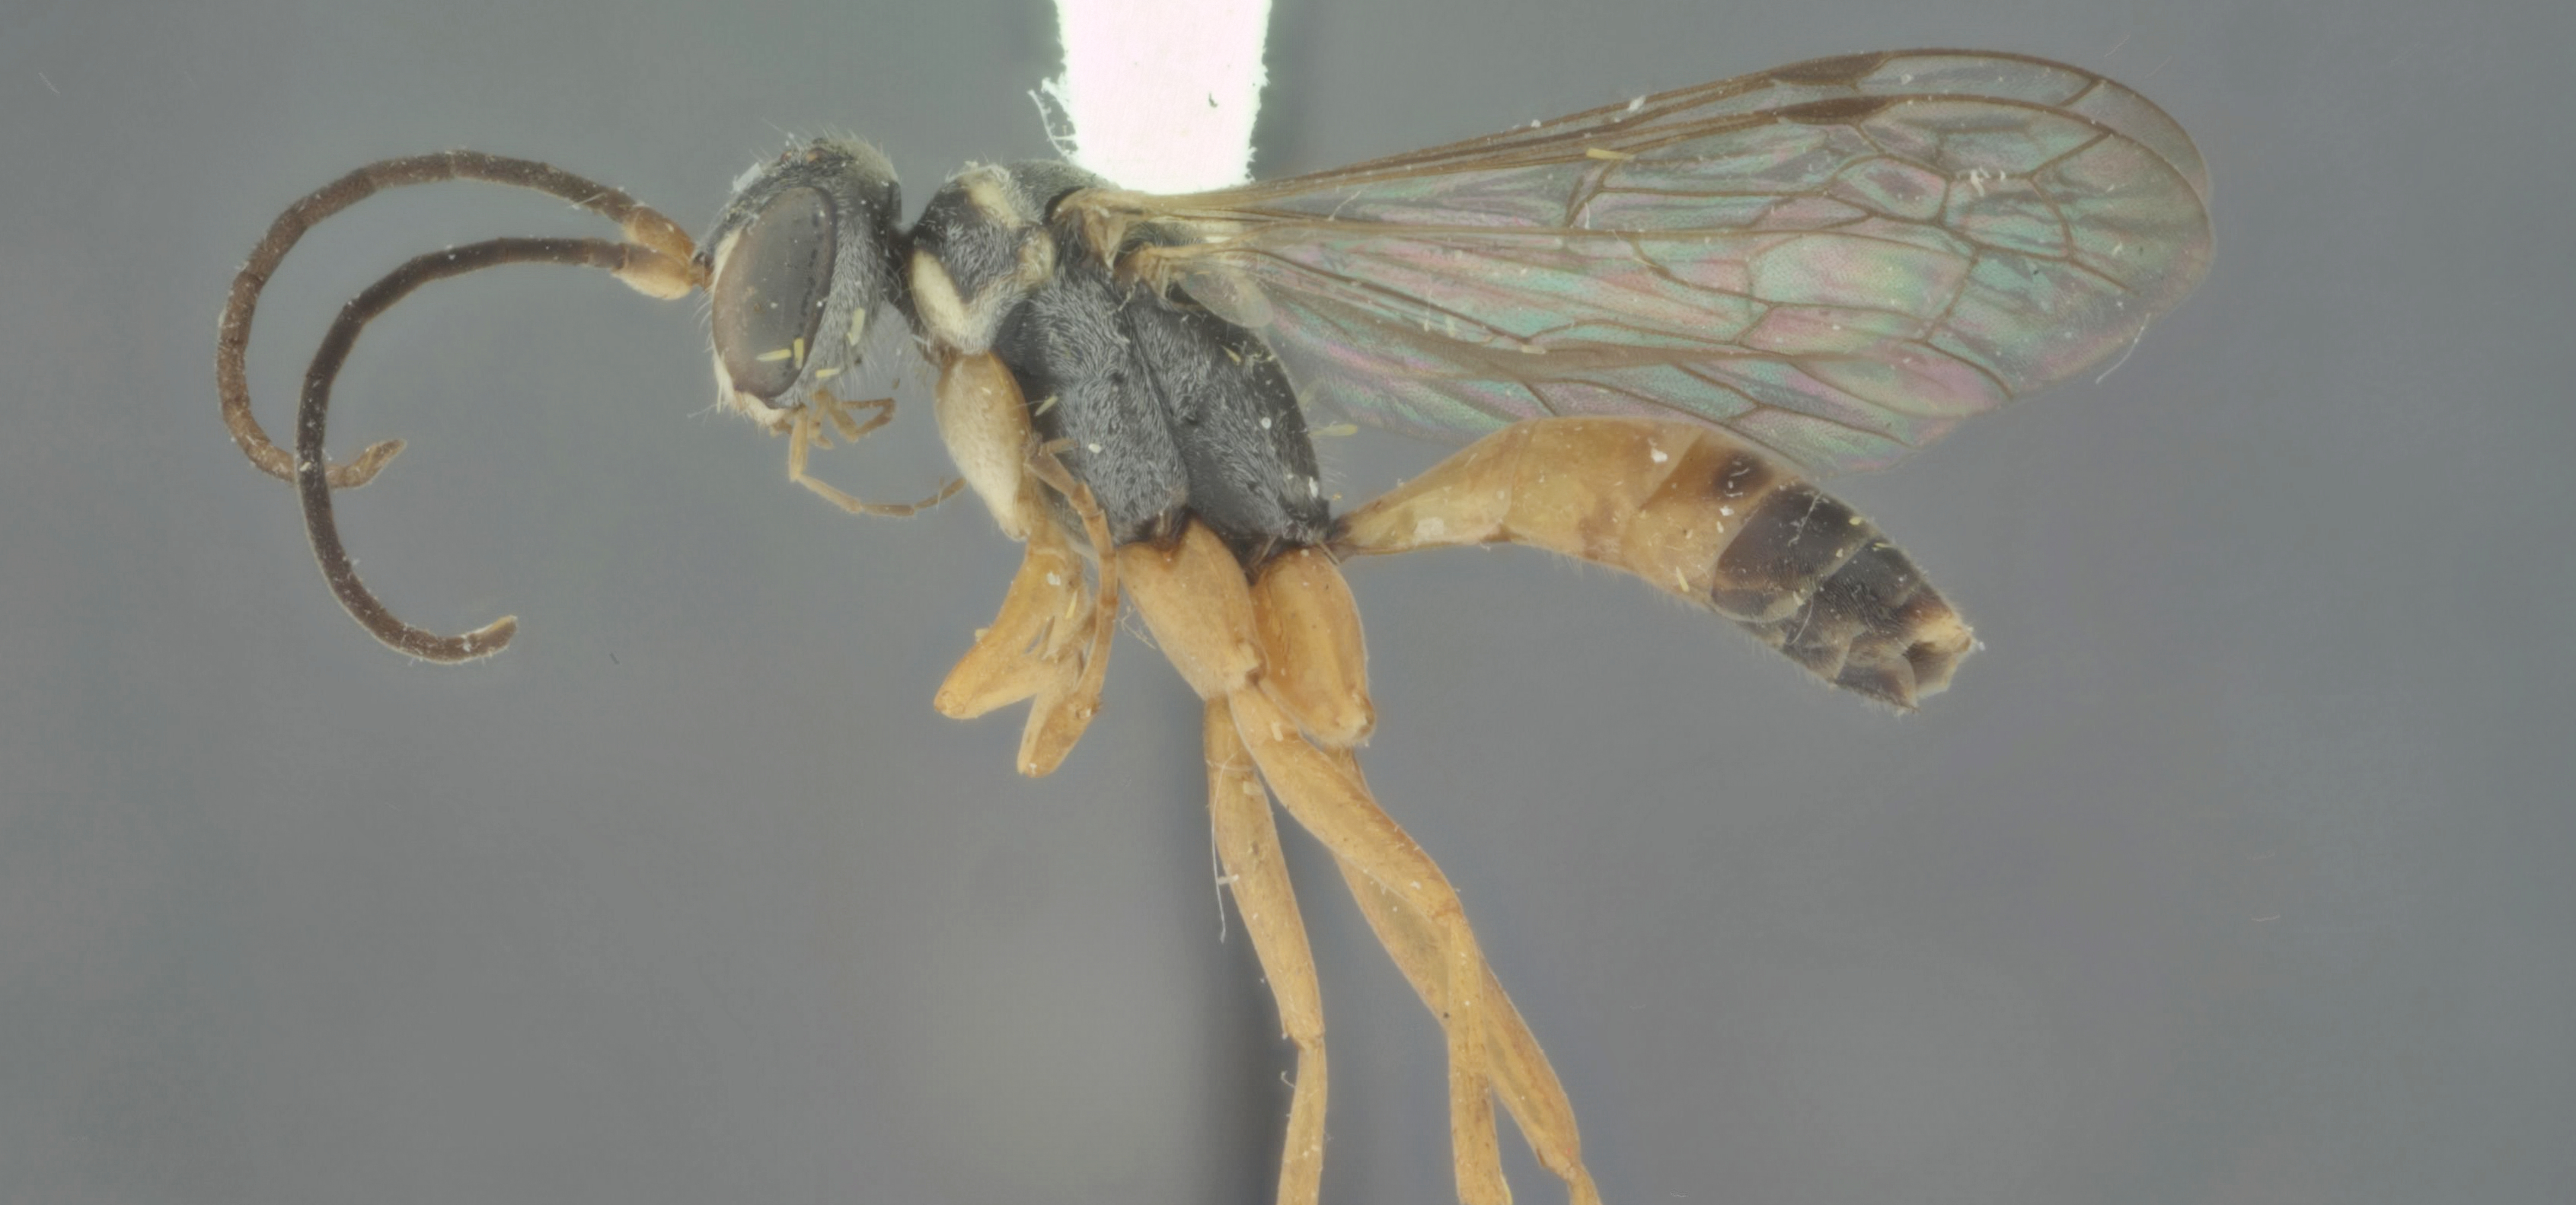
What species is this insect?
Auplopus semirufus
